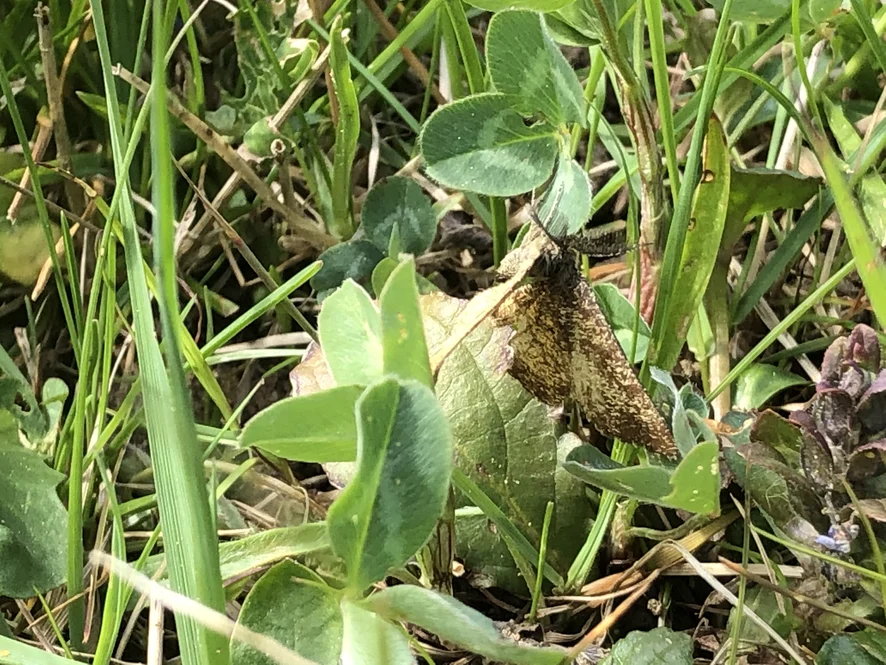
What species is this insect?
Ematurga atomaria
